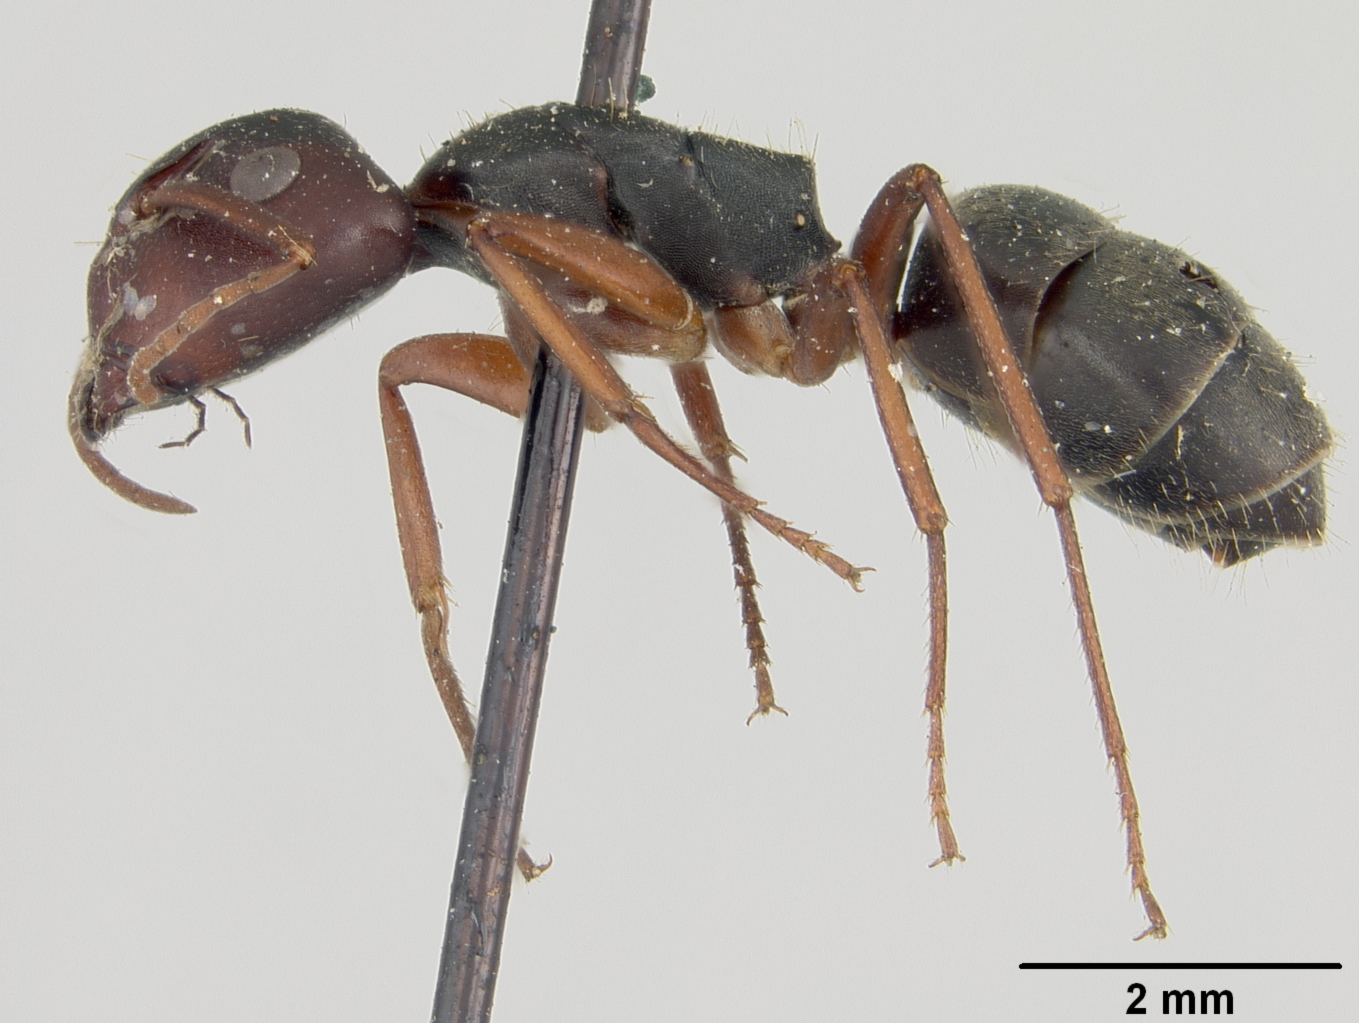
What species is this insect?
Camponotus planus
